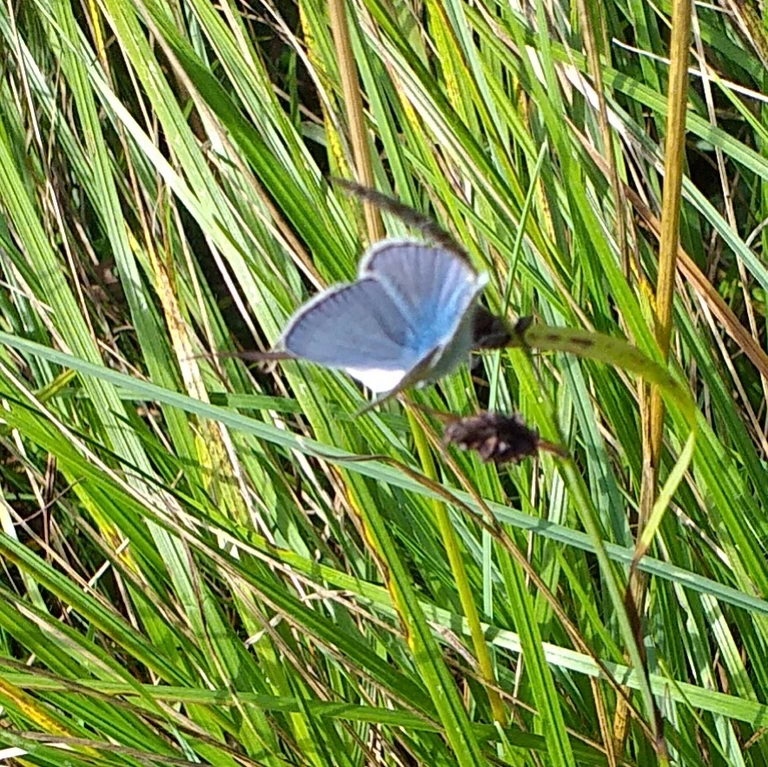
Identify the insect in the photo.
Polyommatus icarus
